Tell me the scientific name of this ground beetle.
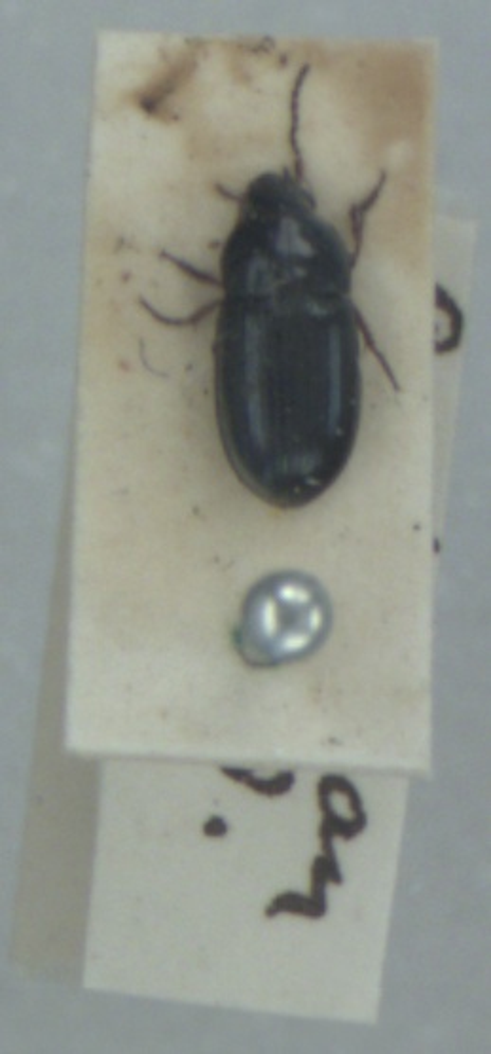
Amara tibialis
